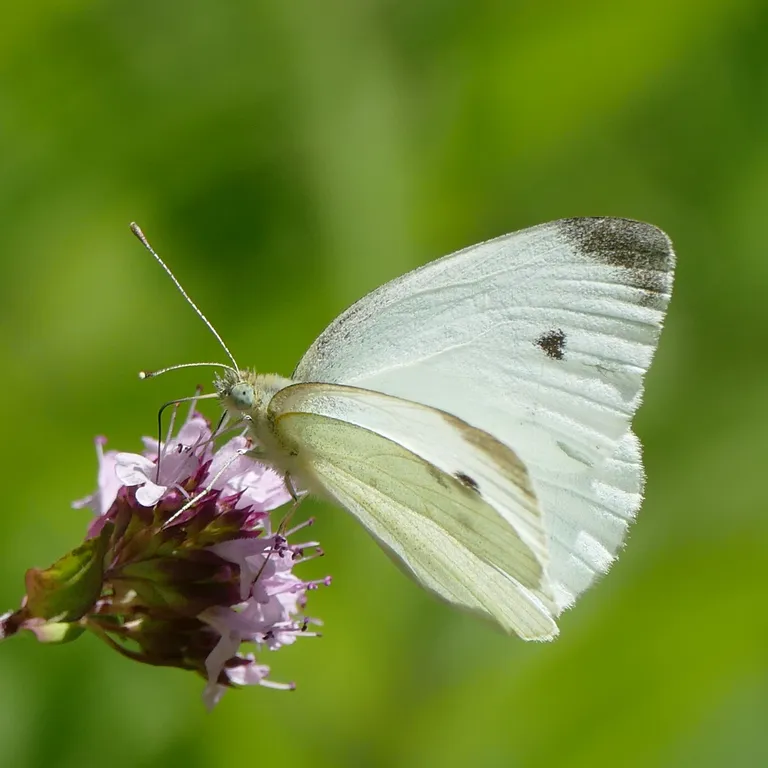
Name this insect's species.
Pieris rapae
